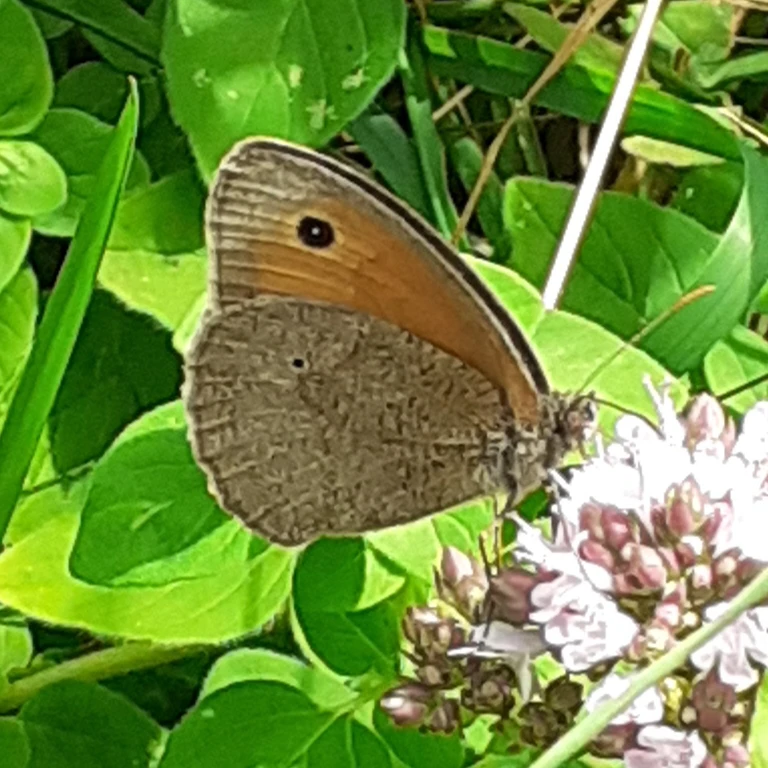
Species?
Maniola jurtina
